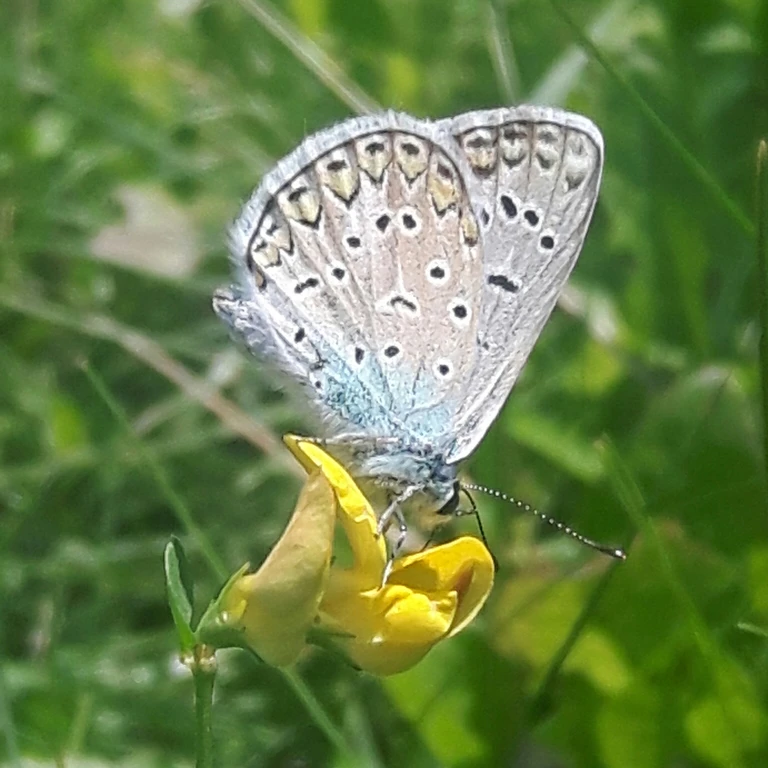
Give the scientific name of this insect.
Polyommatus icarus
